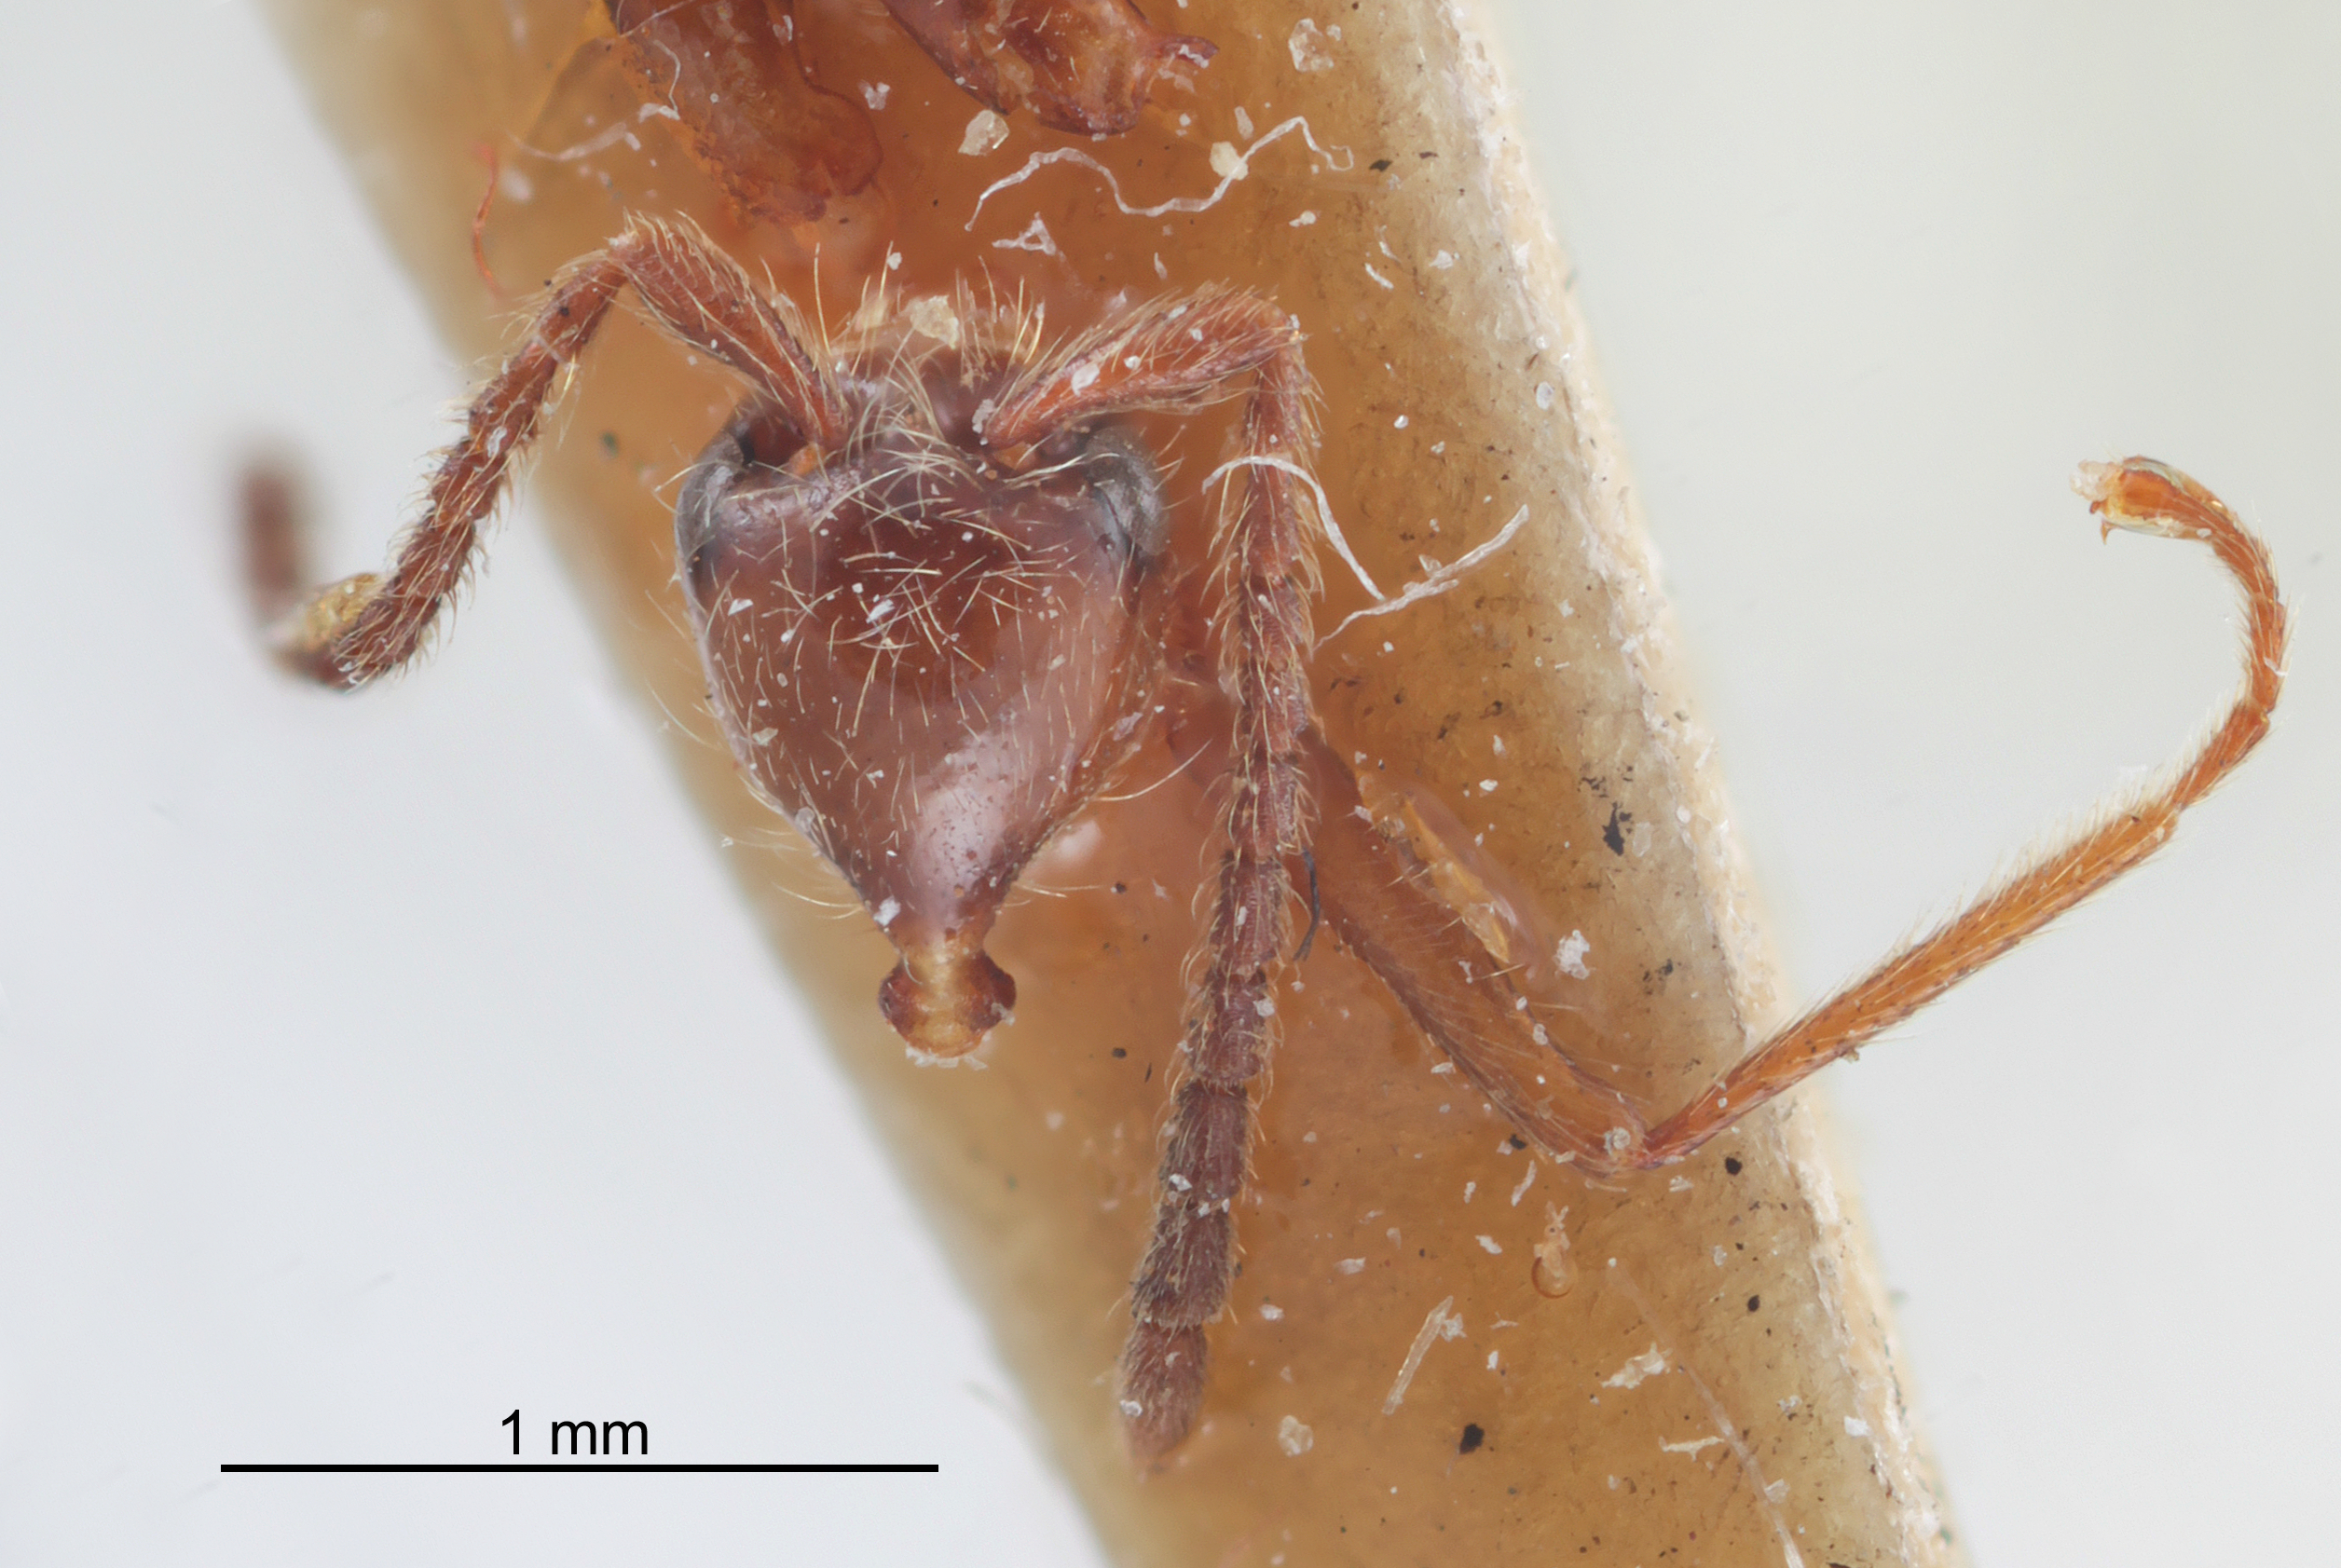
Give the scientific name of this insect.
Crematoxenus aenigma
